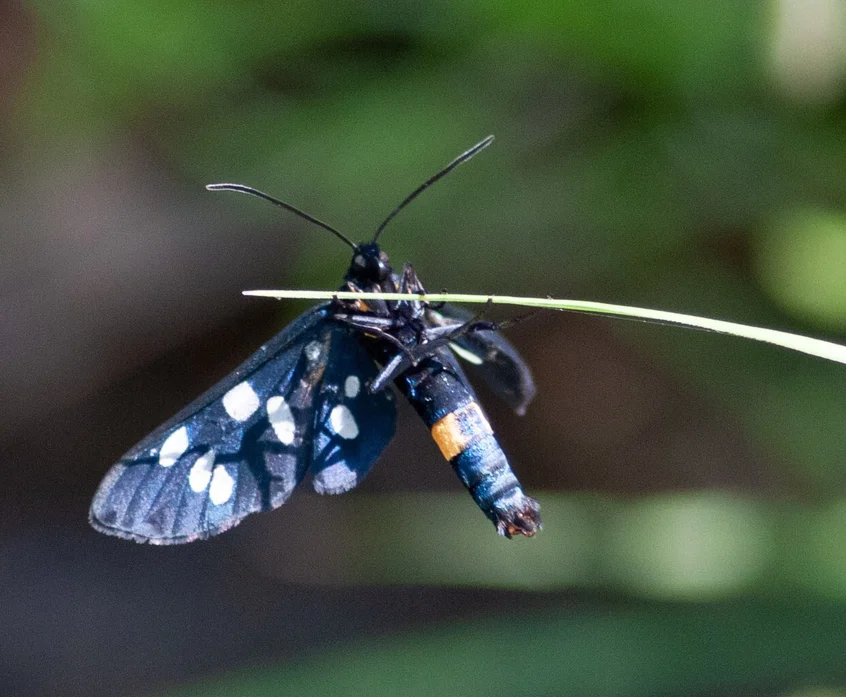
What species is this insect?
Amata phegea
